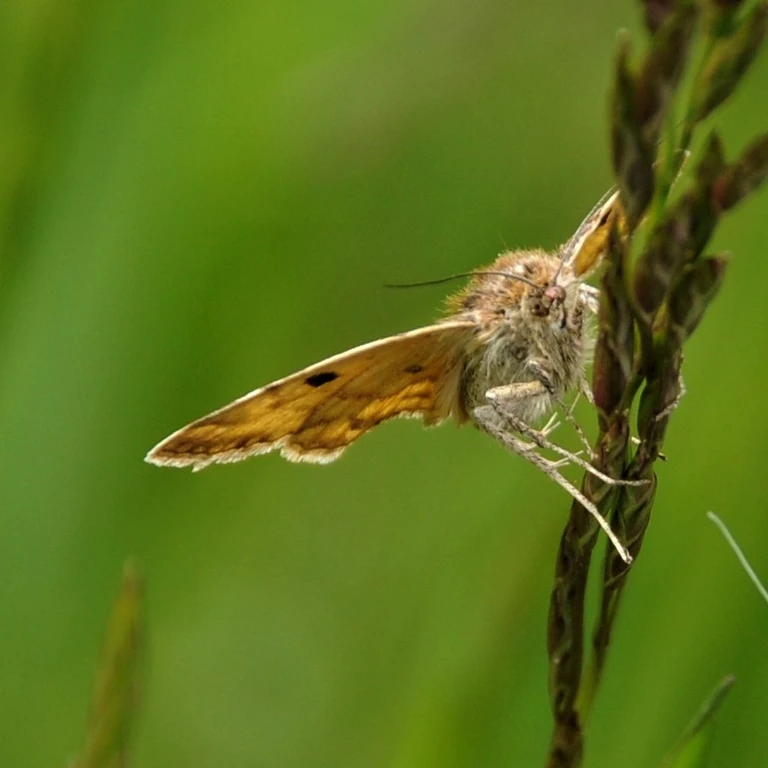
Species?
Euclidia glyphica
